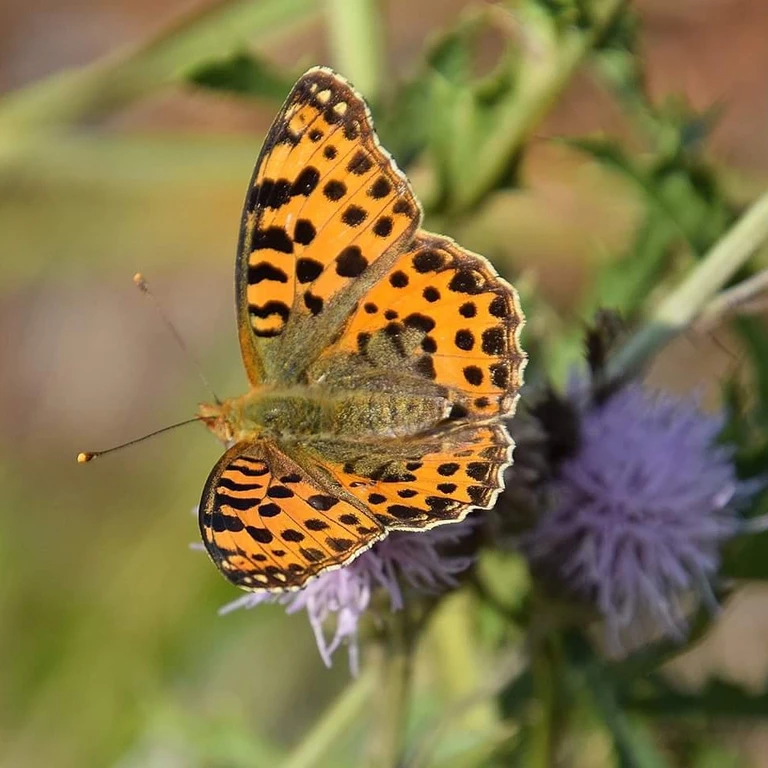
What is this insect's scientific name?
Issoria lathonia
